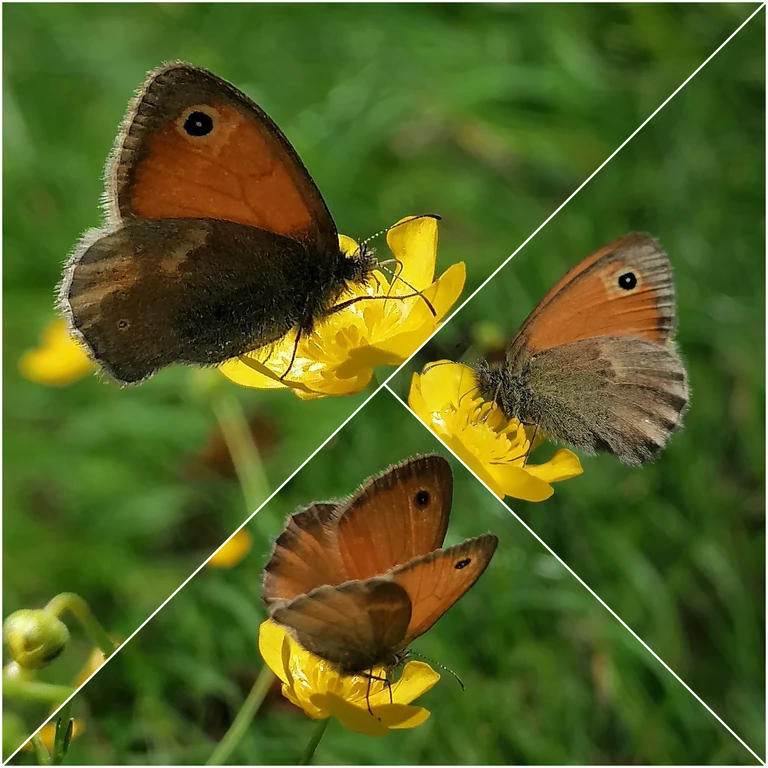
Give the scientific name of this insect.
Coenonympha pamphilus
